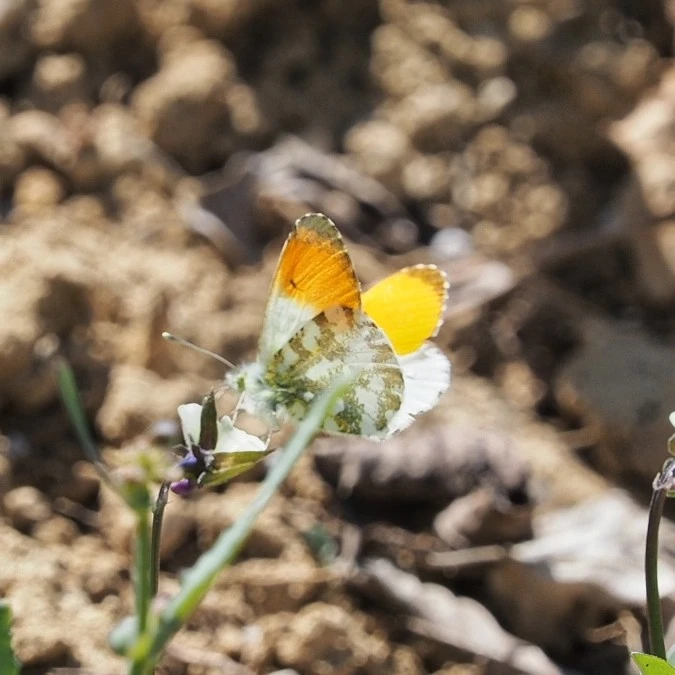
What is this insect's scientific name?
Anthocharis cardamines
